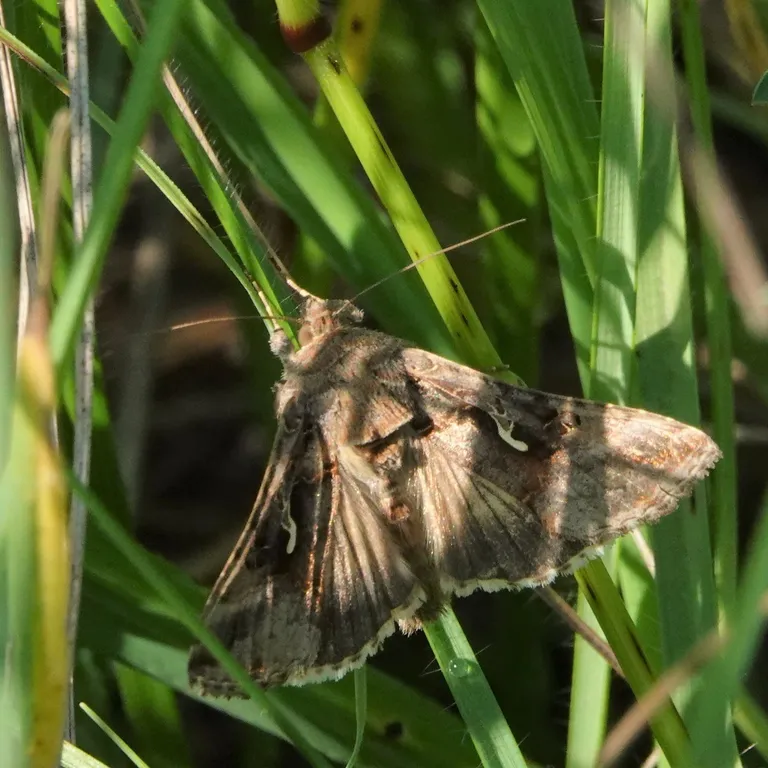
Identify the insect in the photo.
Autographa gamma
